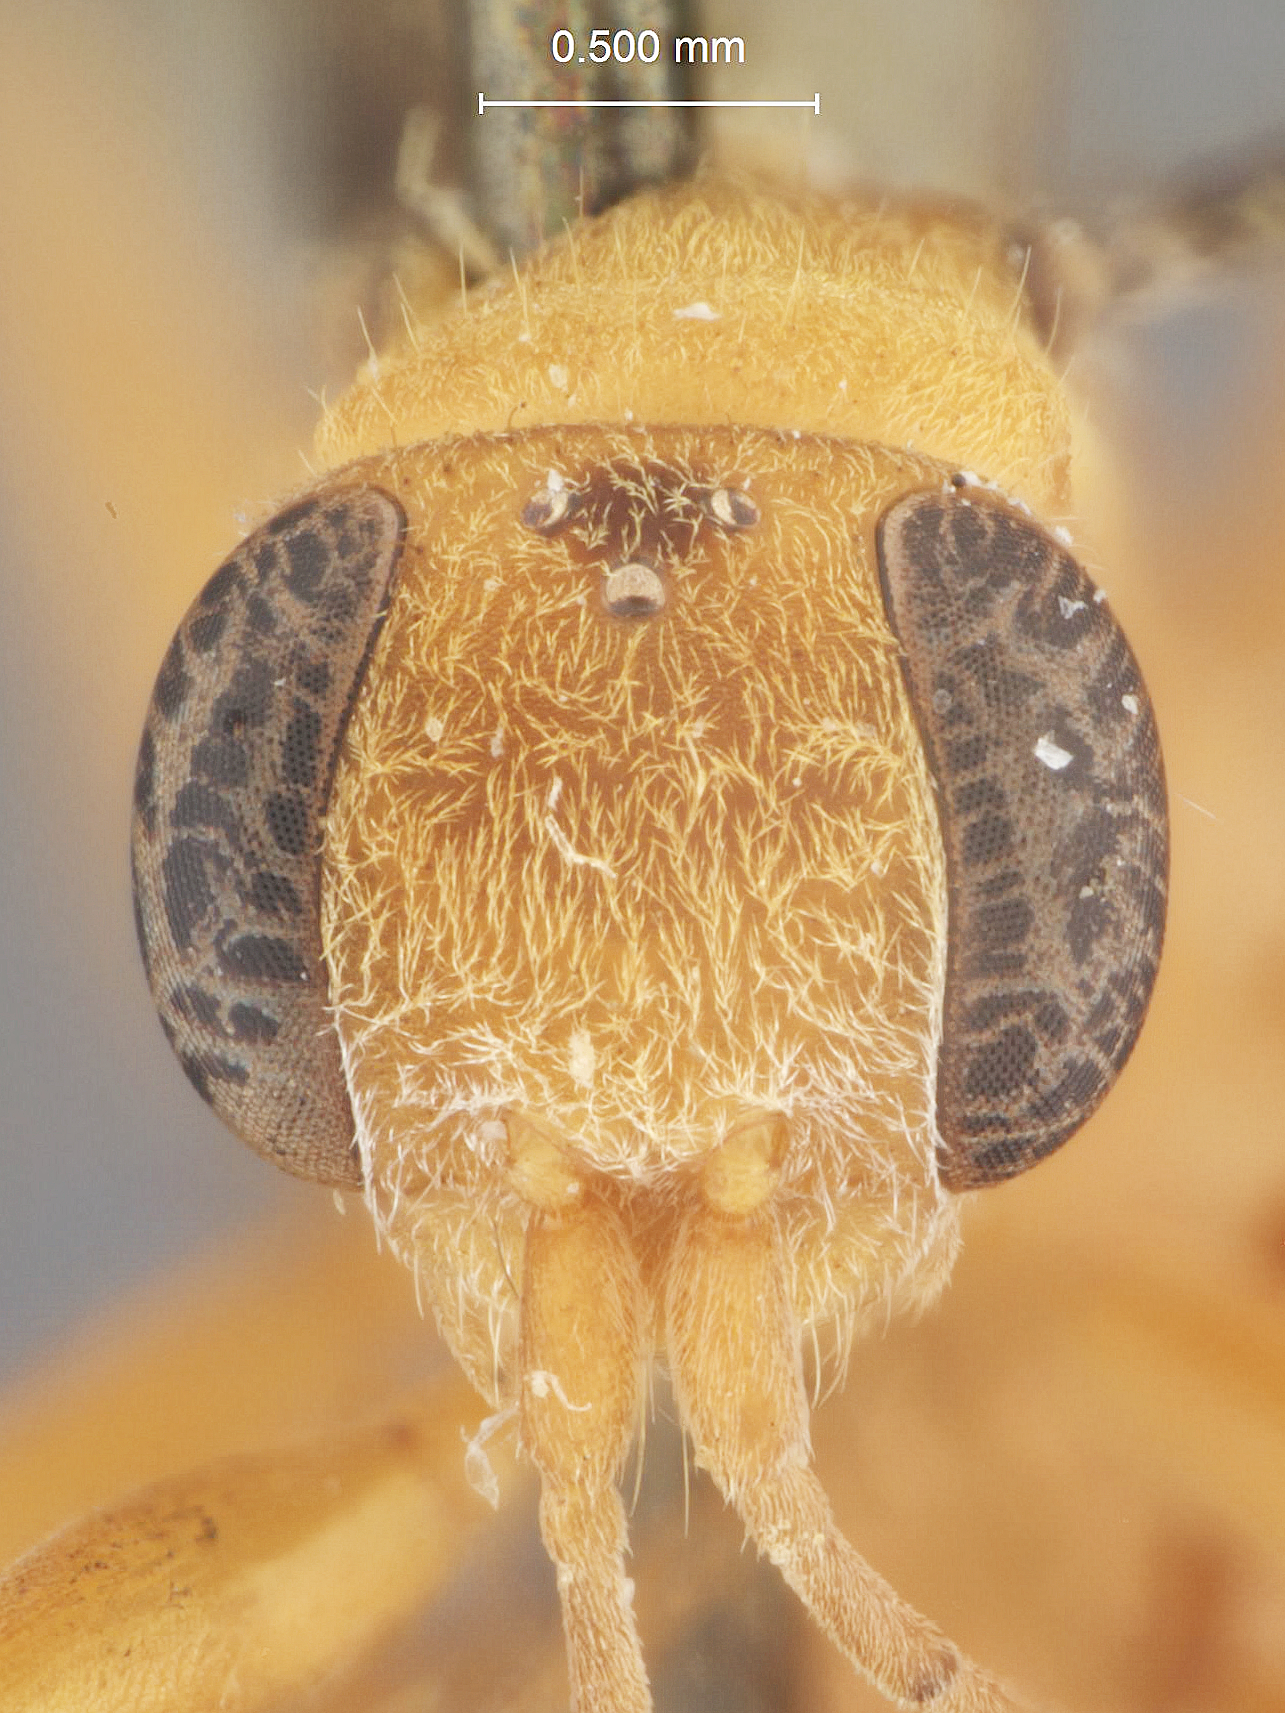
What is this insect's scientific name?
Dipogon brevis
